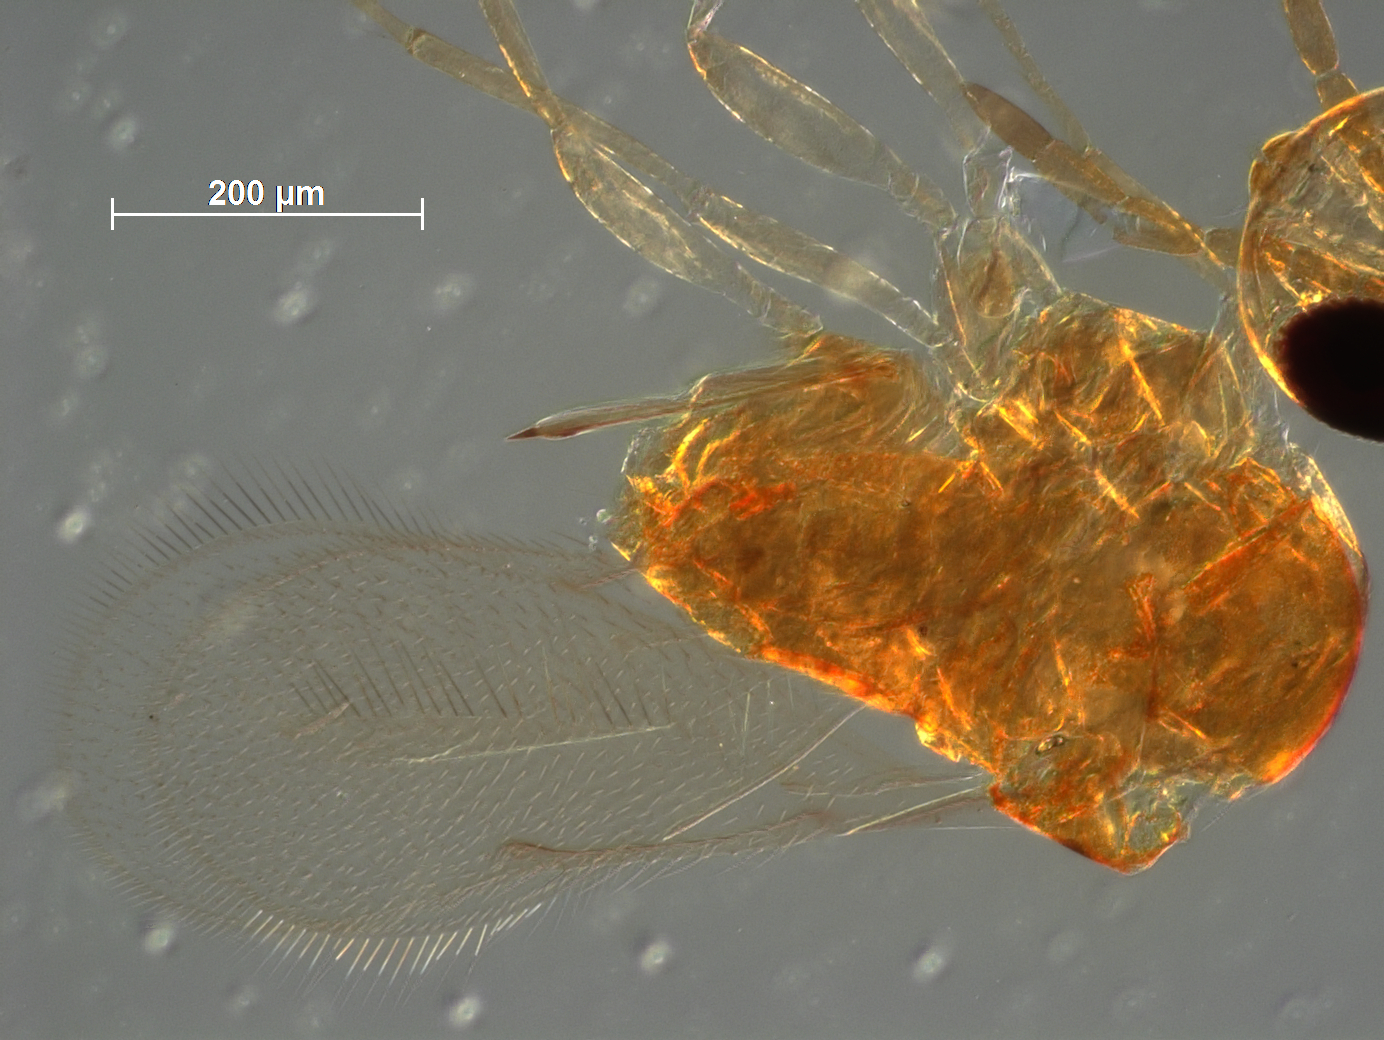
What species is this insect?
Aphytis chilensis
